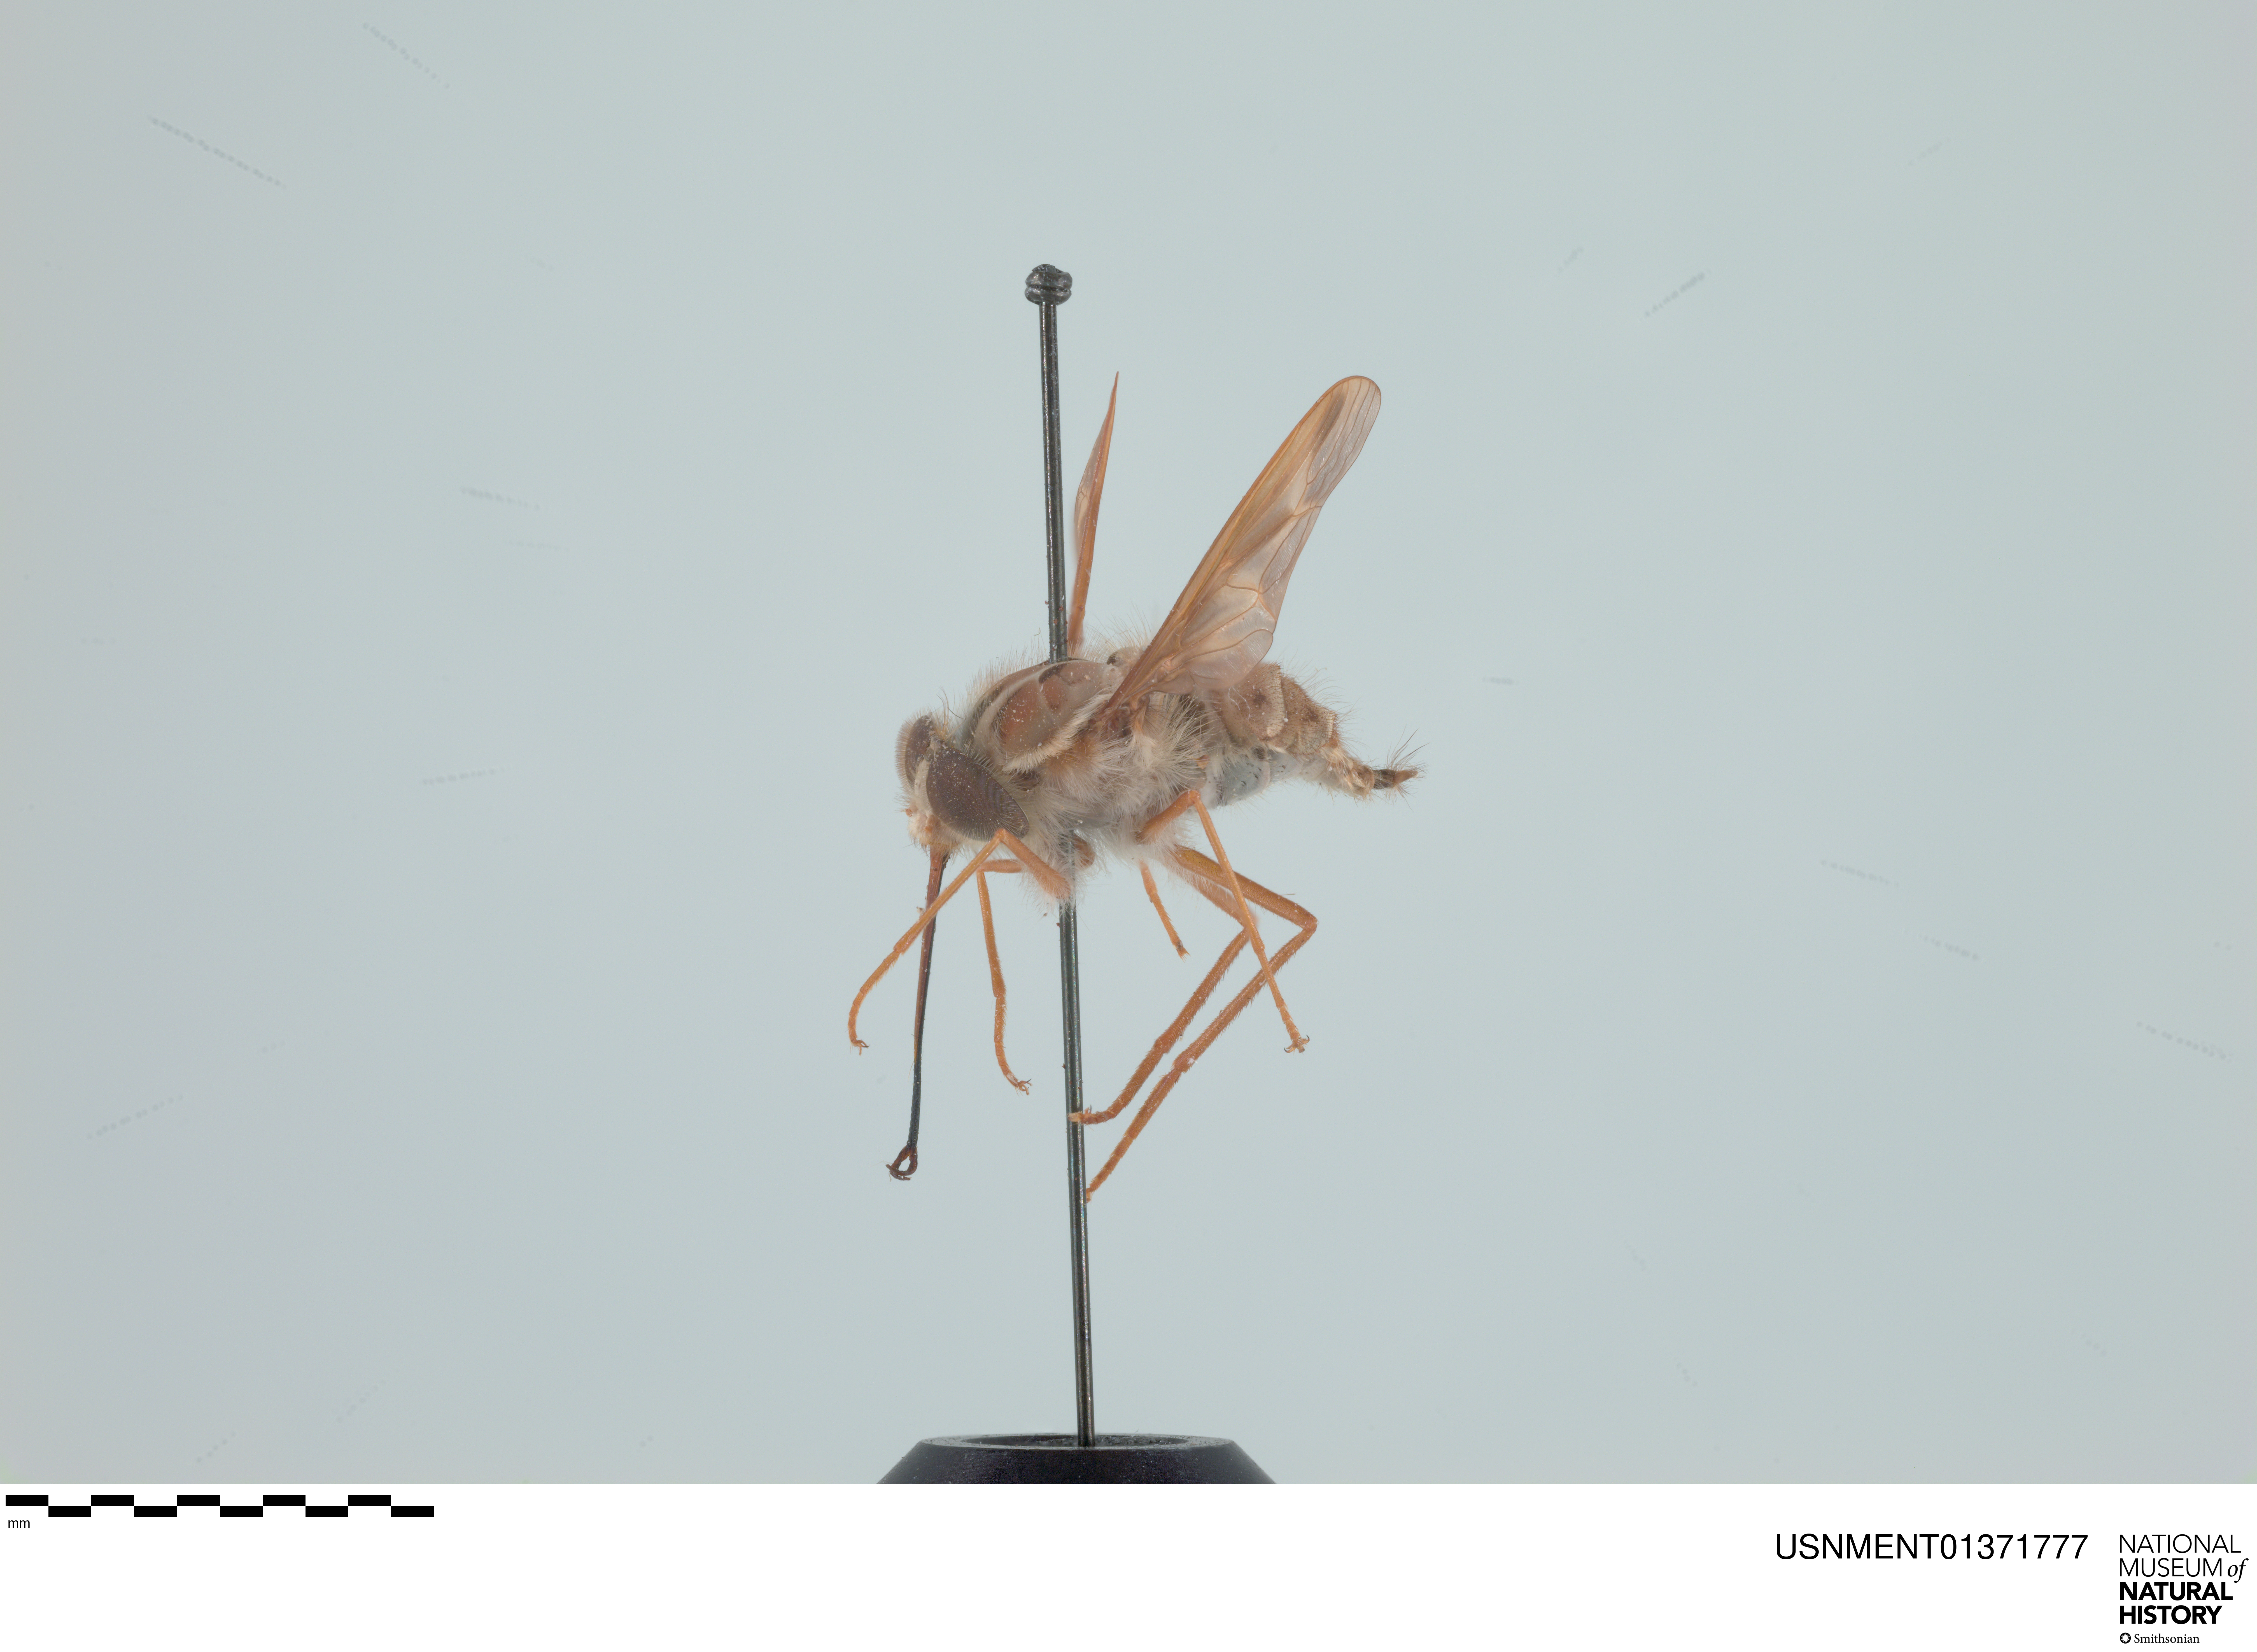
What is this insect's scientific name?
Hirmoneura nubipennis (also Trichophthalma nubipennis)
